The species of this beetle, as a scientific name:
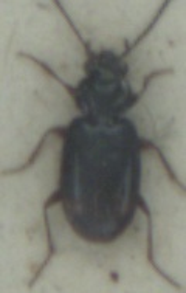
Bembidion guttula
